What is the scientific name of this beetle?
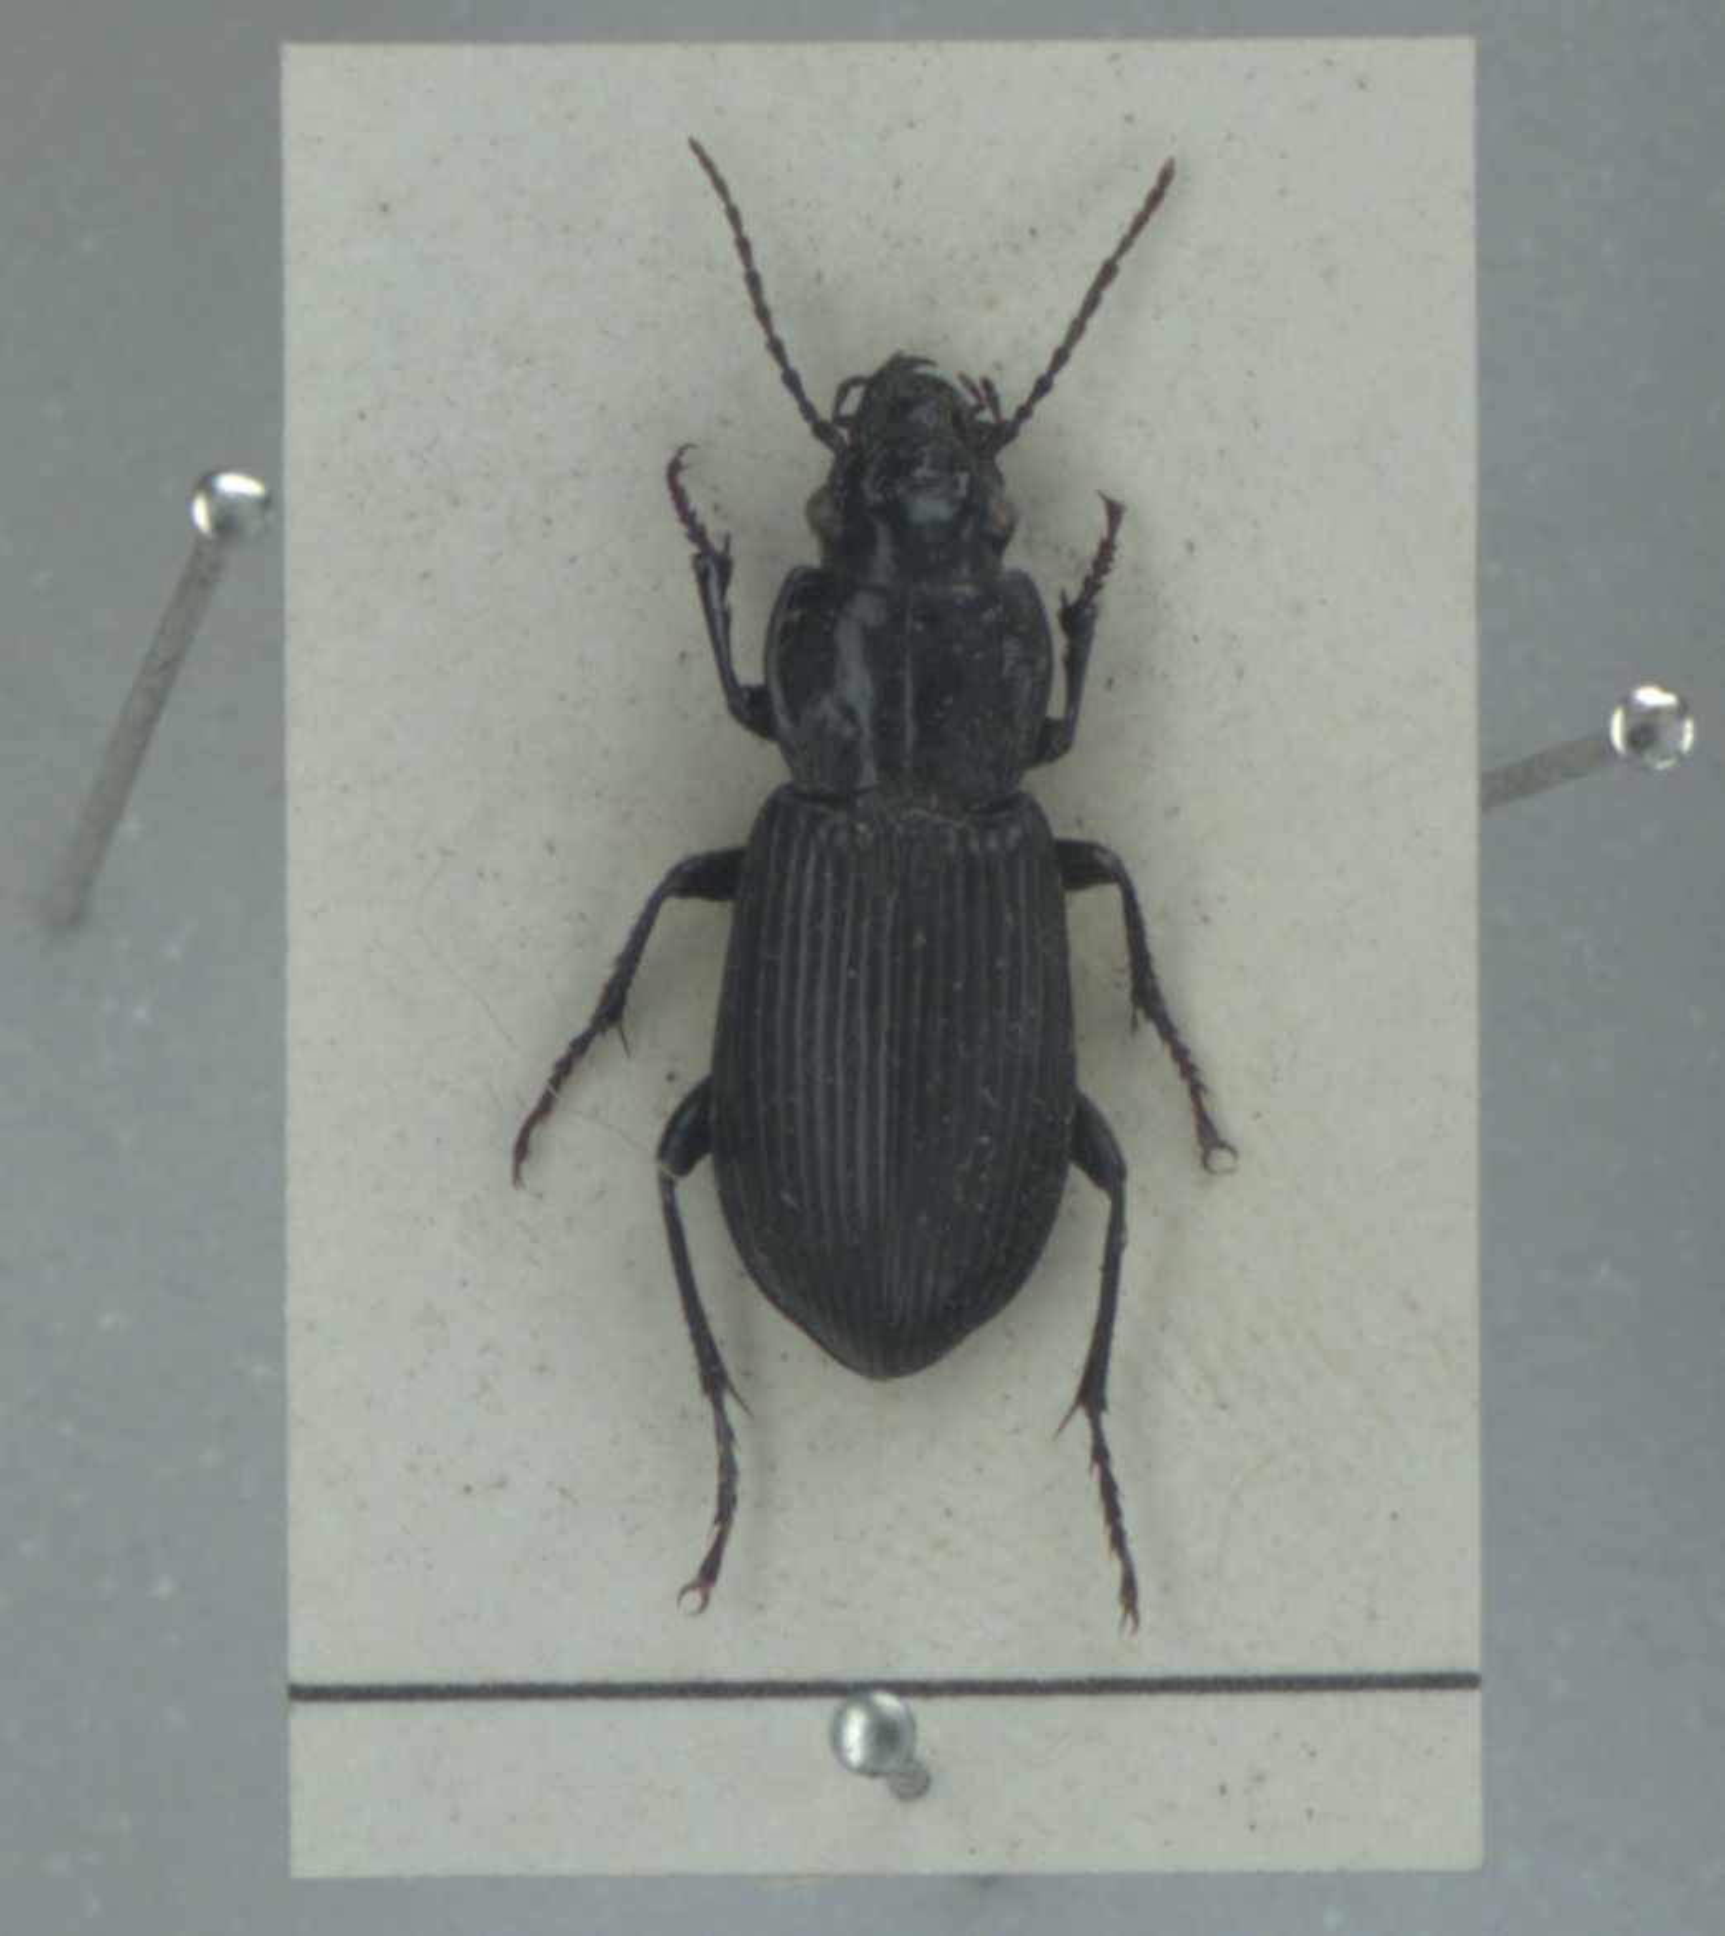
Pterostichus melanarius
